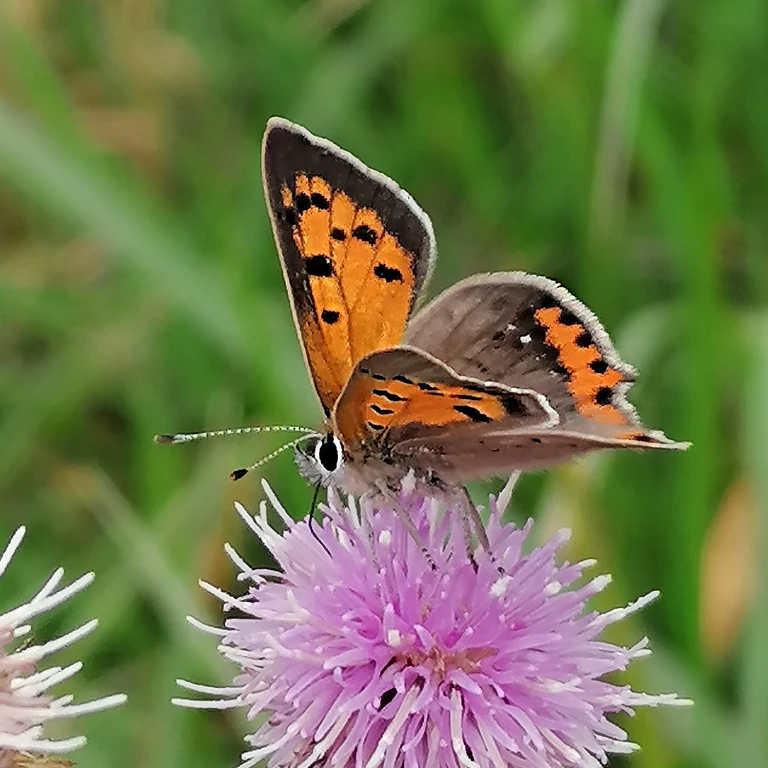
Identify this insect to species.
Lycaena phlaeas
